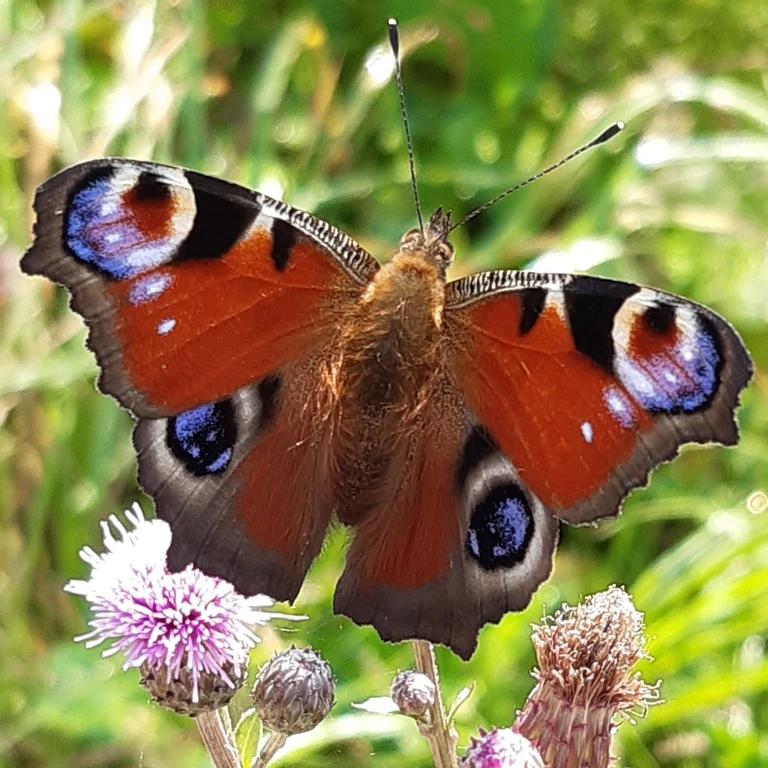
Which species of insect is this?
Aglais io
